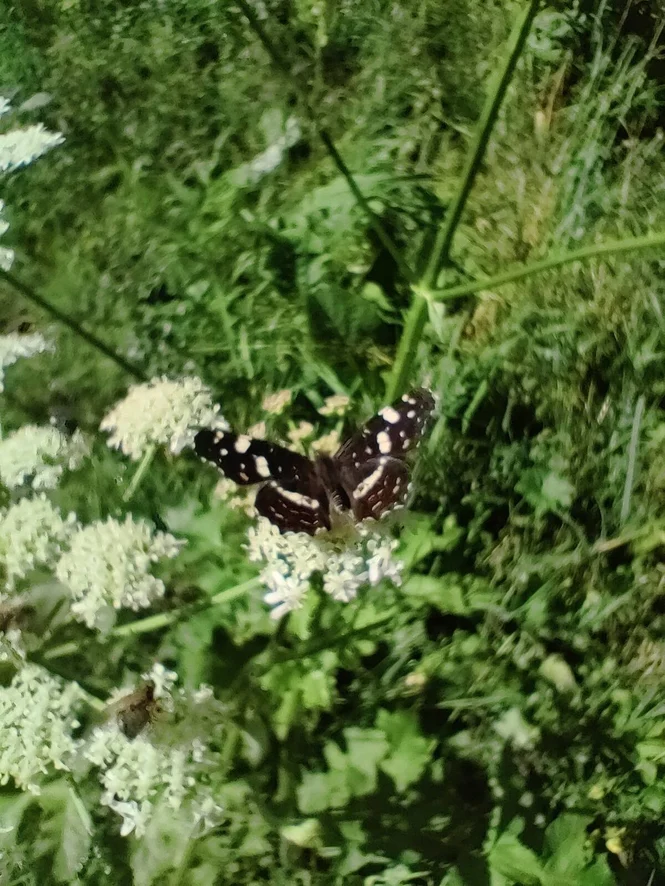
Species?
Araschnia levana
